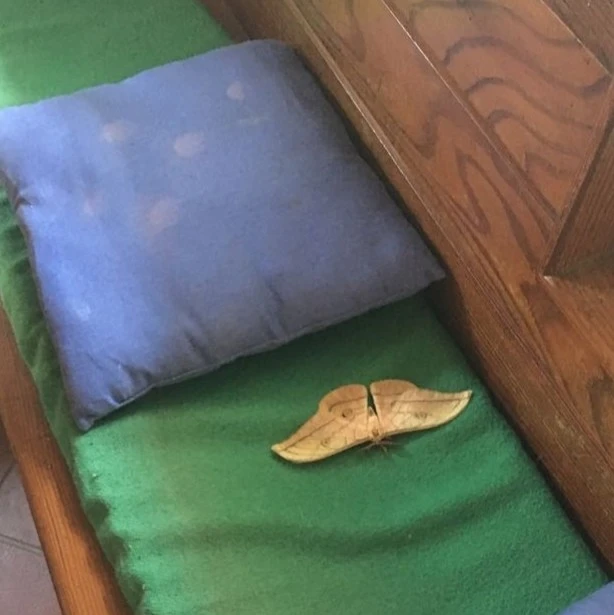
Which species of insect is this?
Antheraea yamamai
